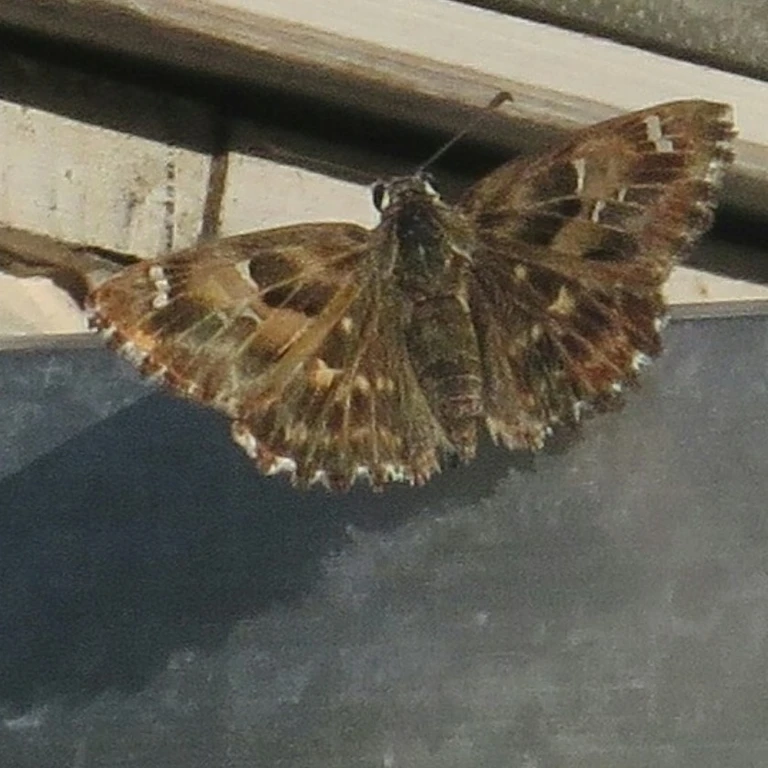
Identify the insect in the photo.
Carcharodus alceae
